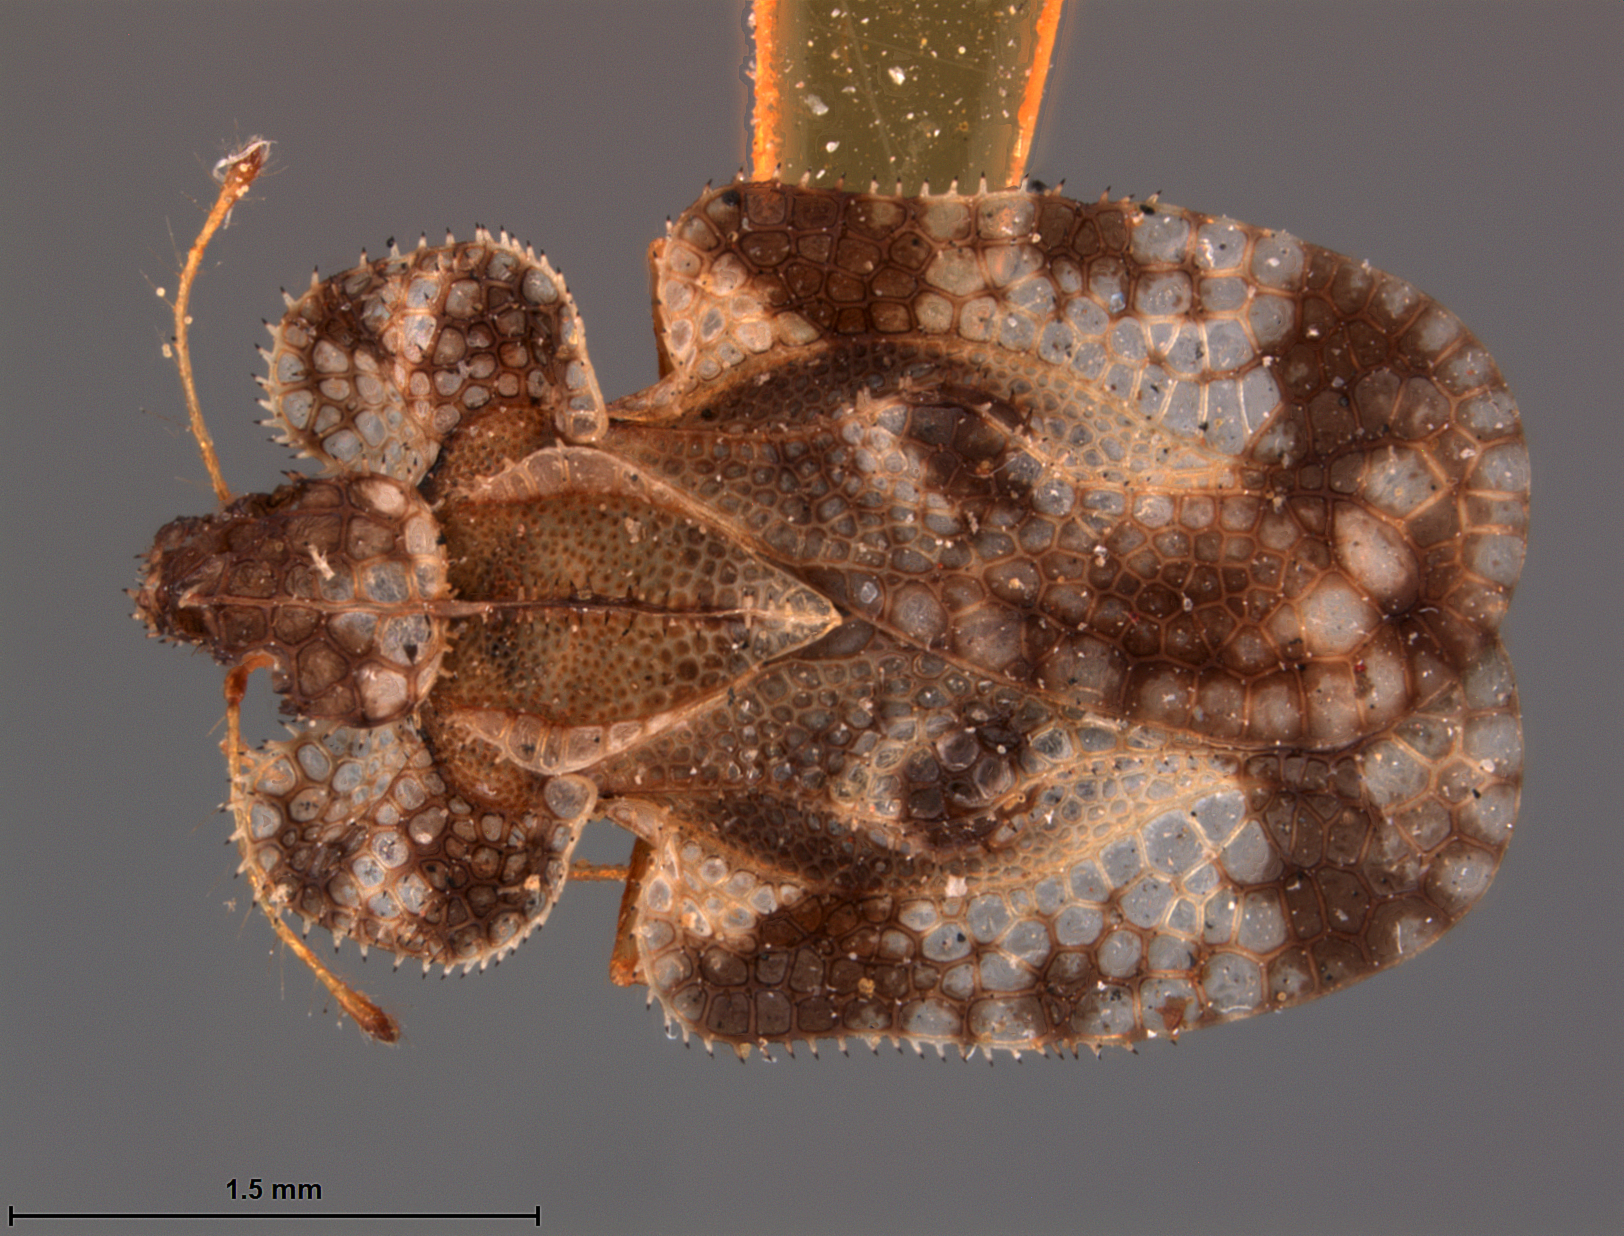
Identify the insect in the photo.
Corythucha distincta
